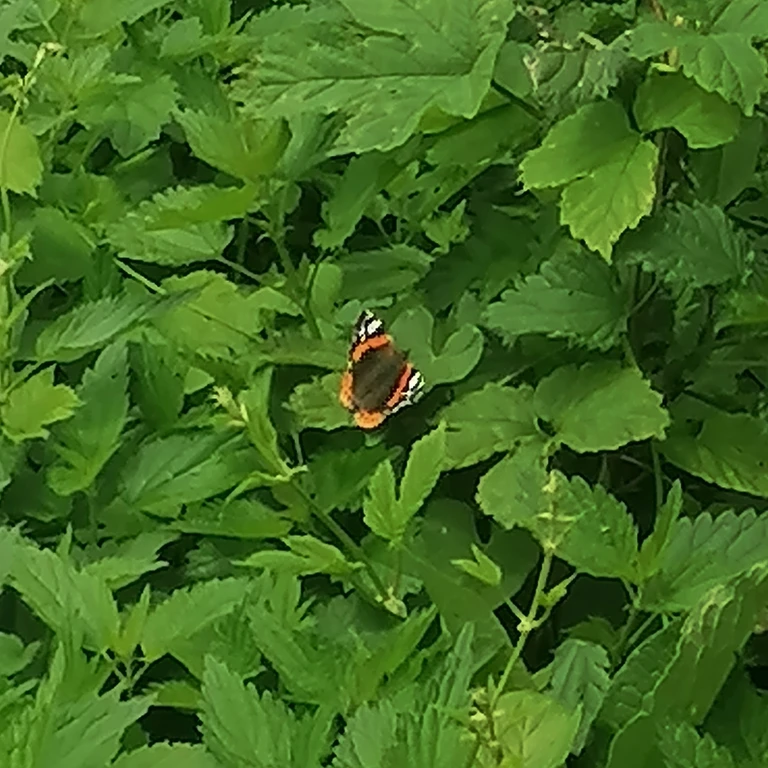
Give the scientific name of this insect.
Vanessa atalanta
